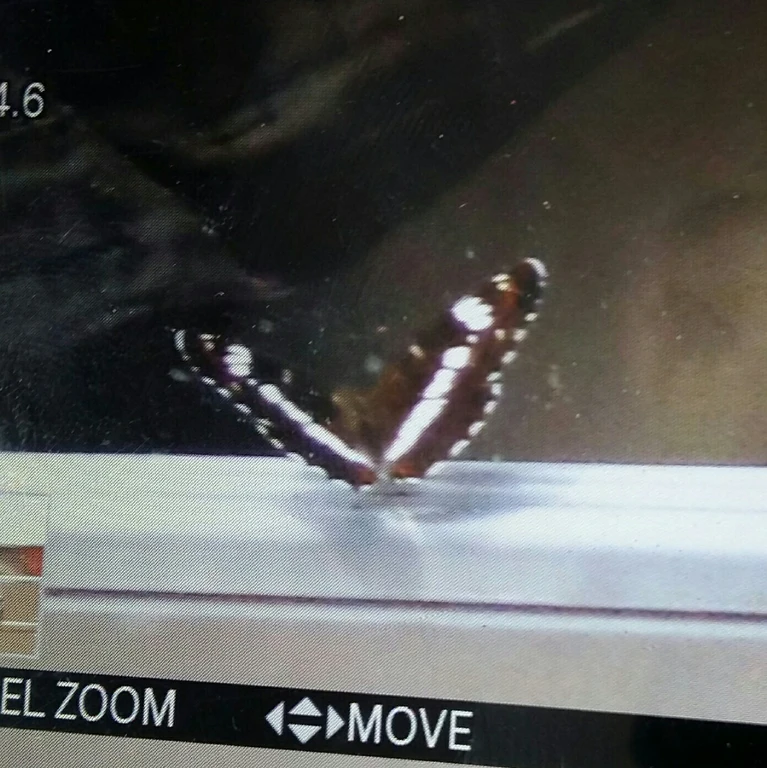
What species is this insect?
Limenitis camilla (also Ladoga camilla)
